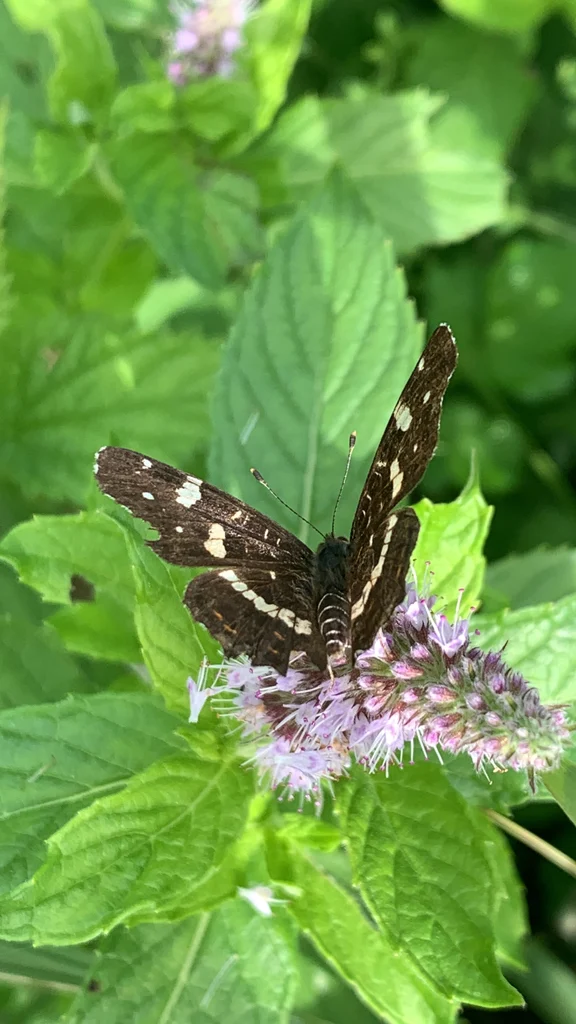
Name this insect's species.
Araschnia levana
